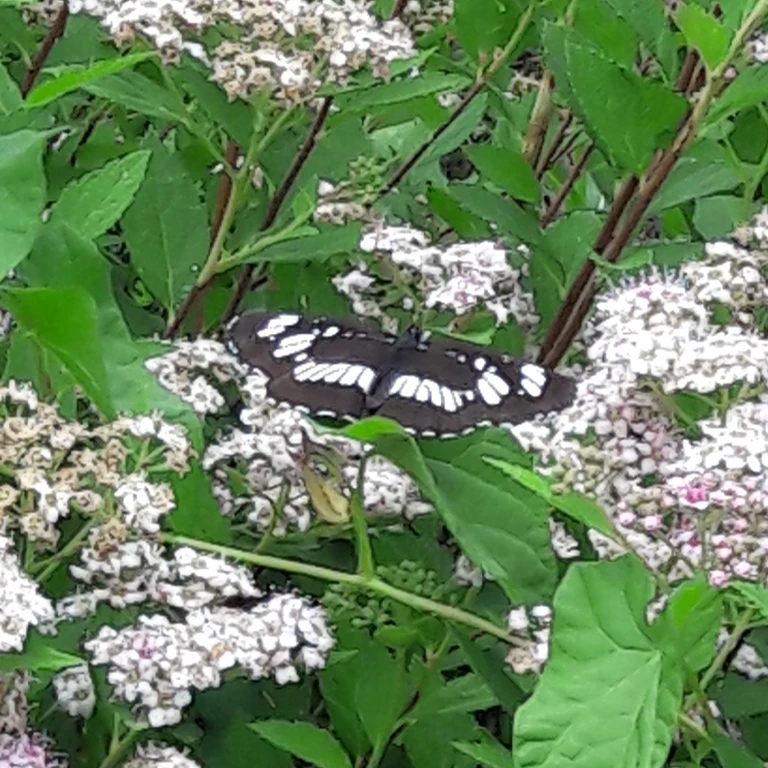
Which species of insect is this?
Neptis rivularis
